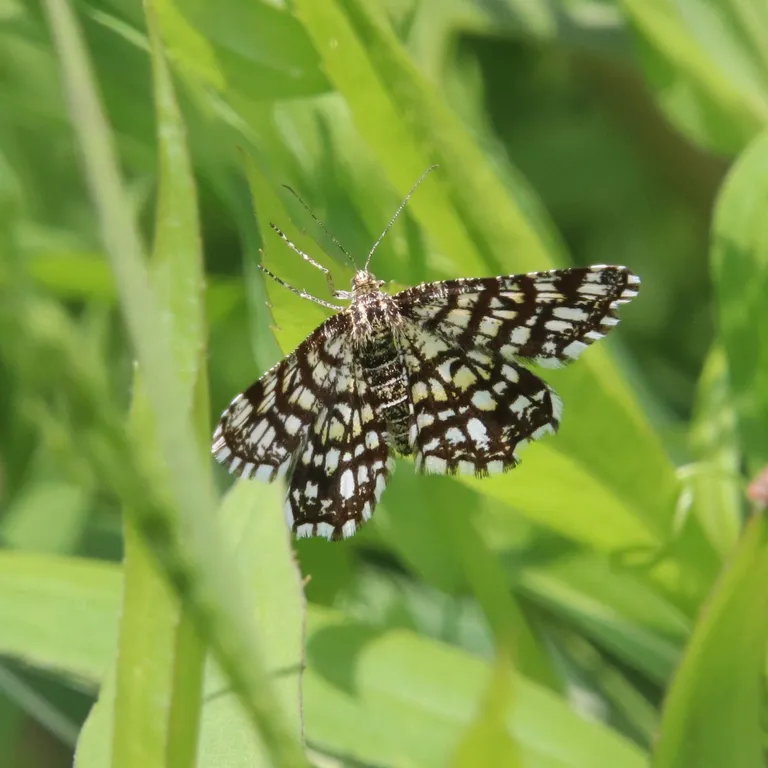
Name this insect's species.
Chiasmia clathrata
